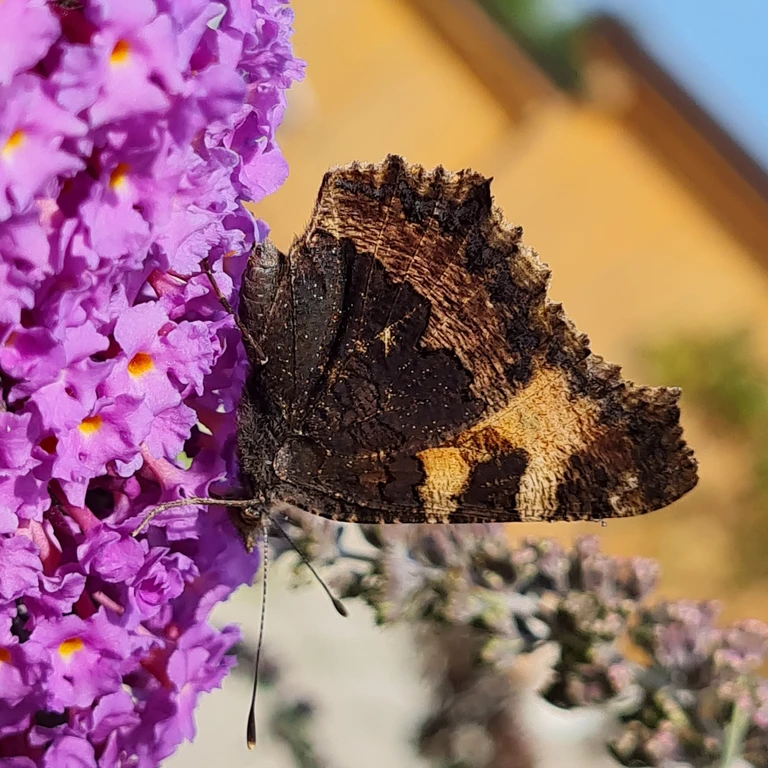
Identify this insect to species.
Aglais urticae
